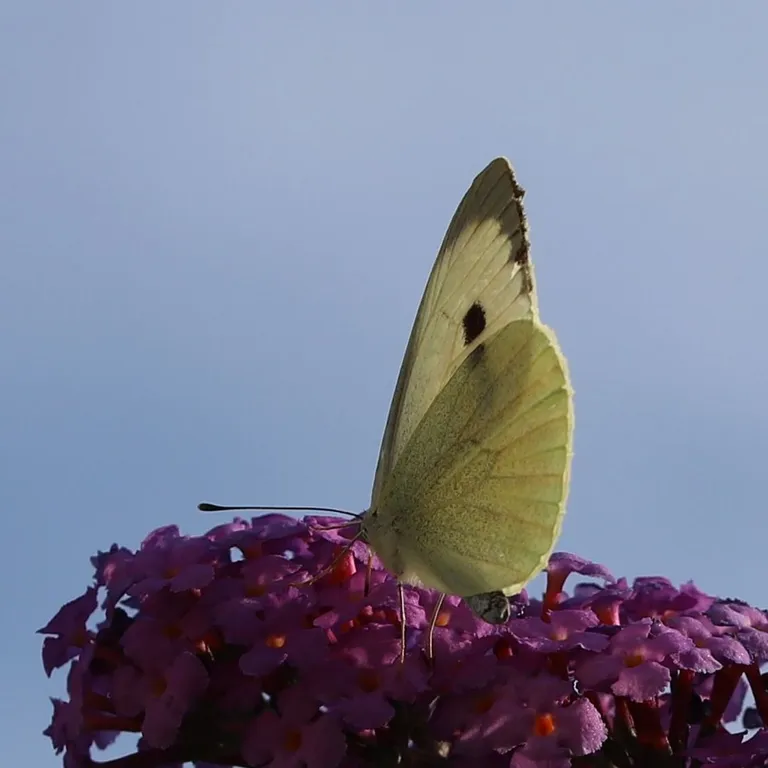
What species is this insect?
Pieris brassicae
